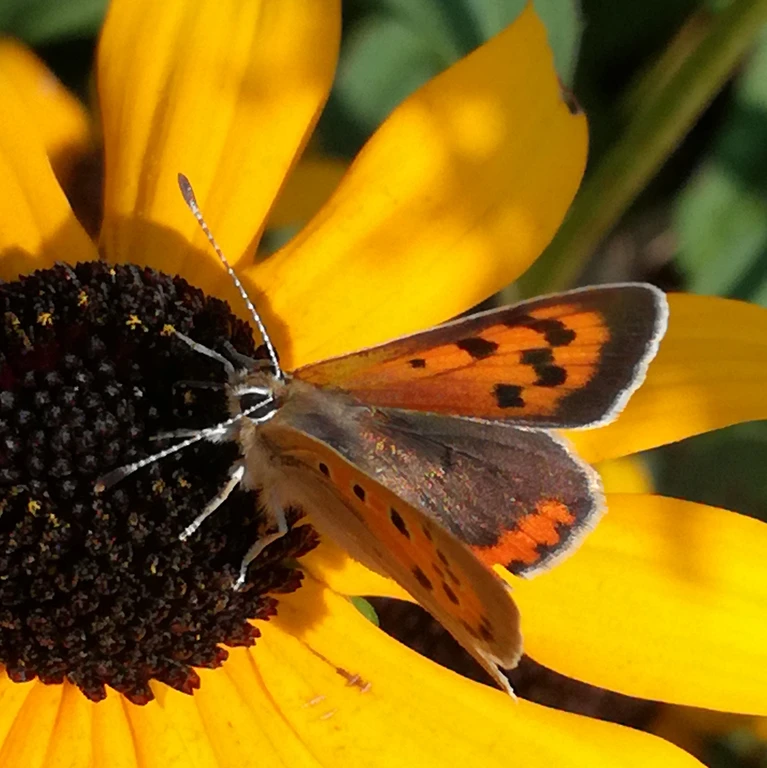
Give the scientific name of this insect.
Lycaena phlaeas
